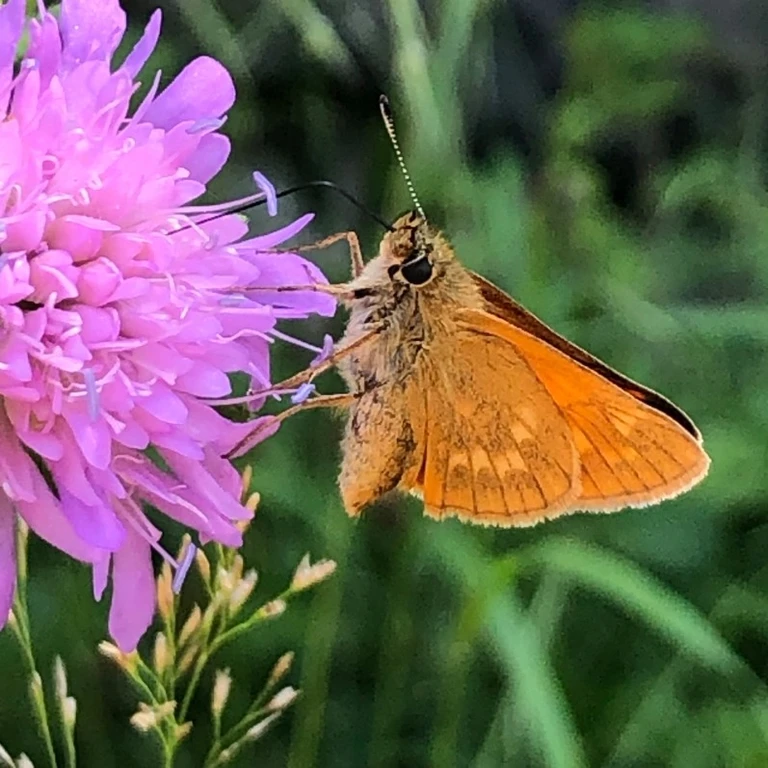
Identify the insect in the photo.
Ochlodes sylvanus (also Ochlodes venata)
